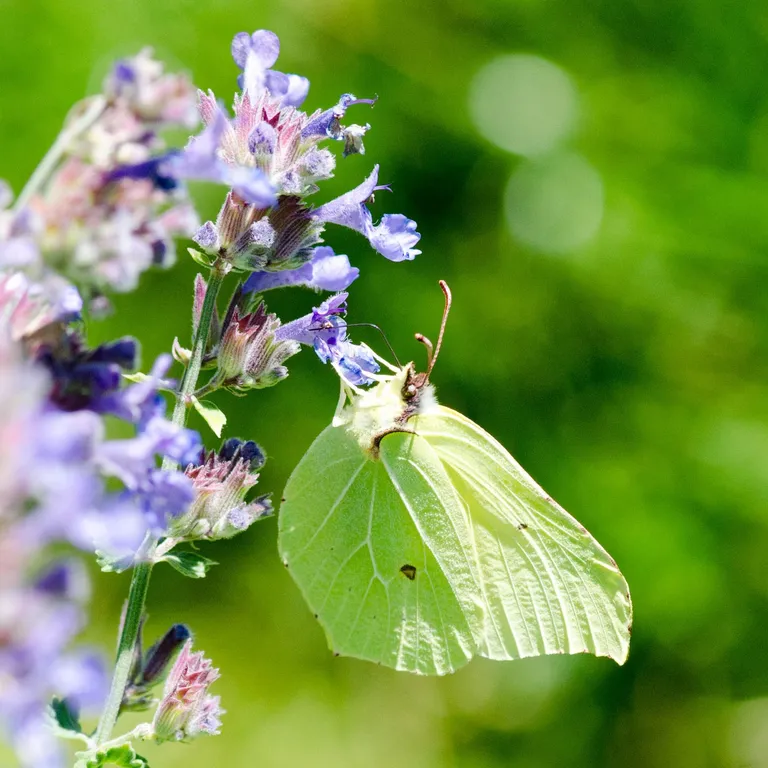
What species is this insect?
Gonepteryx rhamni
